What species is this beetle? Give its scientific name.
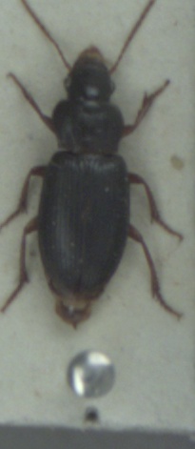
Ophonus rufibarbis
